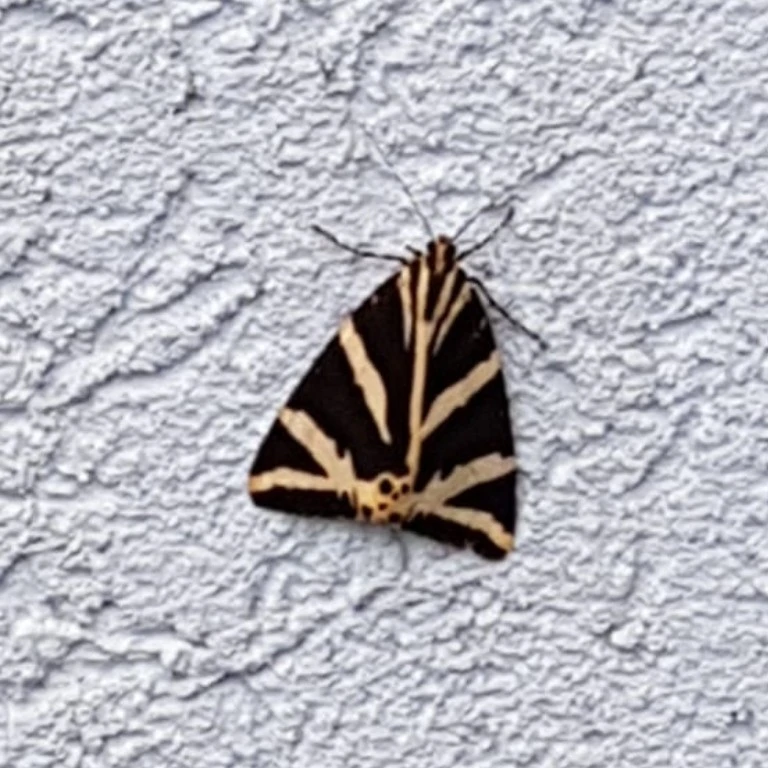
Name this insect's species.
Euplagia quadripunctaria
